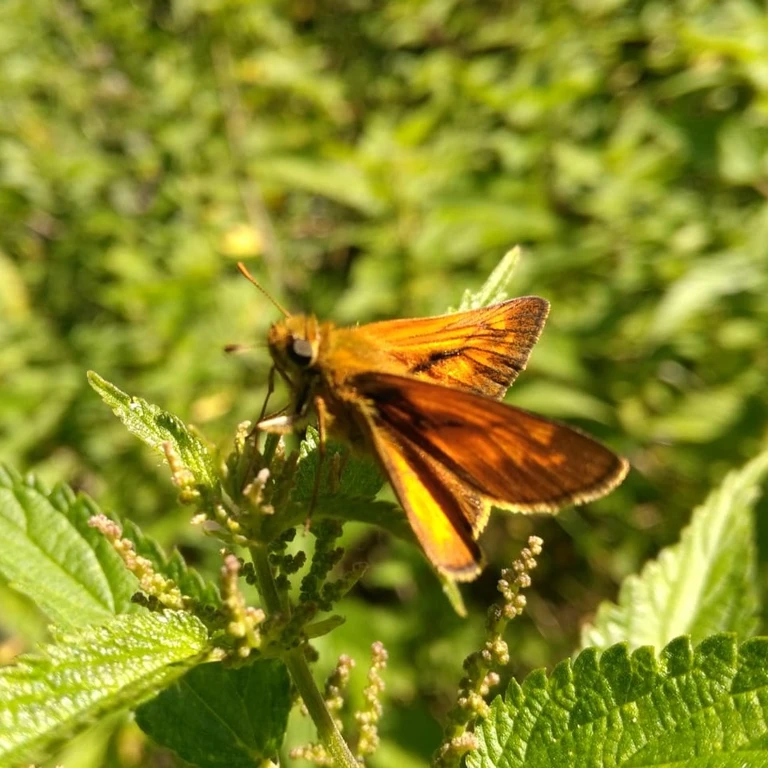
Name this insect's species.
Ochlodes sylvanus (also Ochlodes venata)
